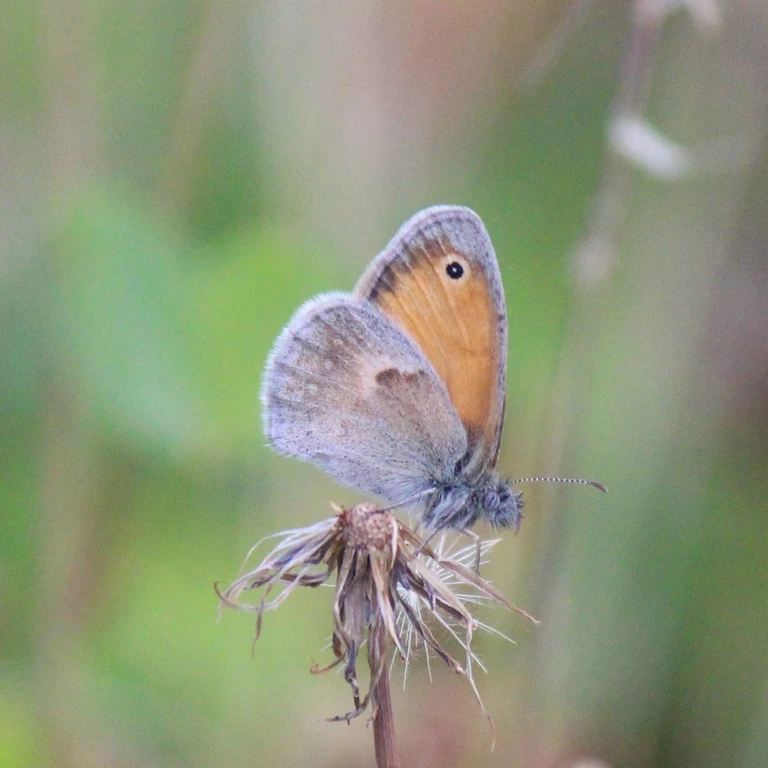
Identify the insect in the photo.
Coenonympha pamphilus
